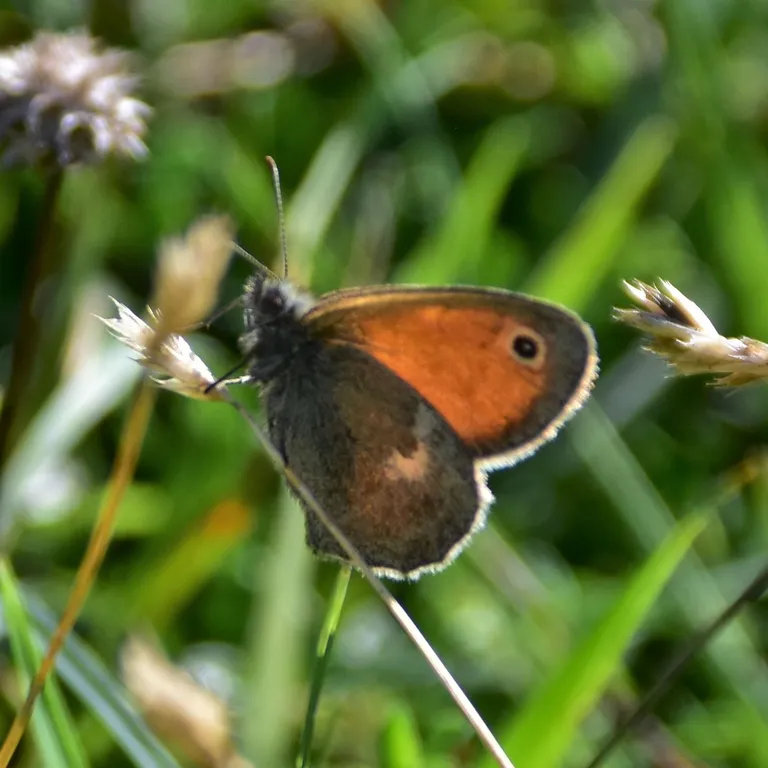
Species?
Coenonympha pamphilus
